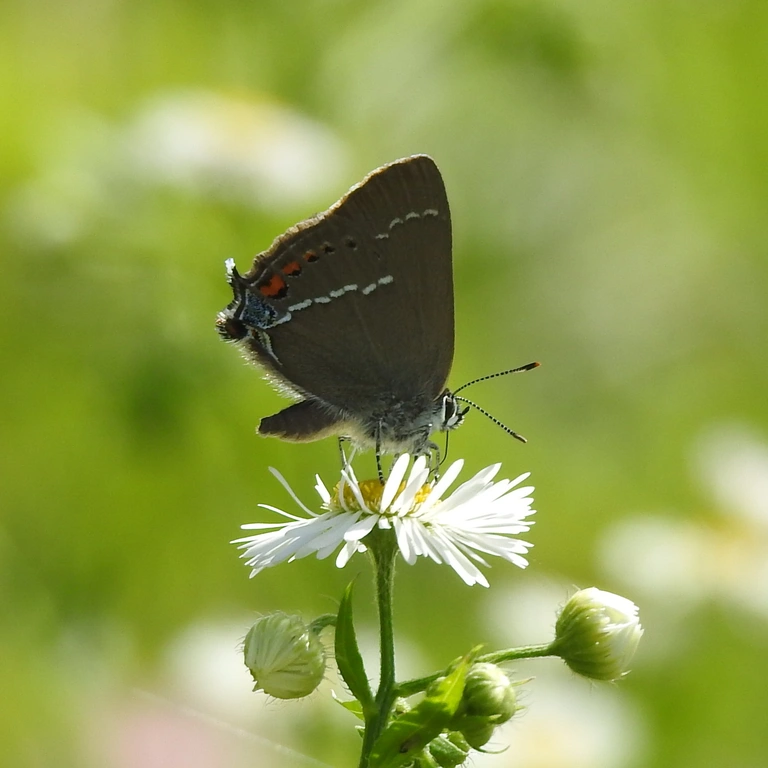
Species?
Satyrium spini (also Tuttiola spini)
